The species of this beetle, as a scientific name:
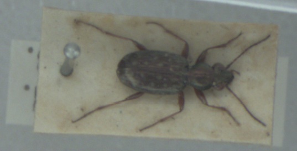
Asaphidion pallipes
